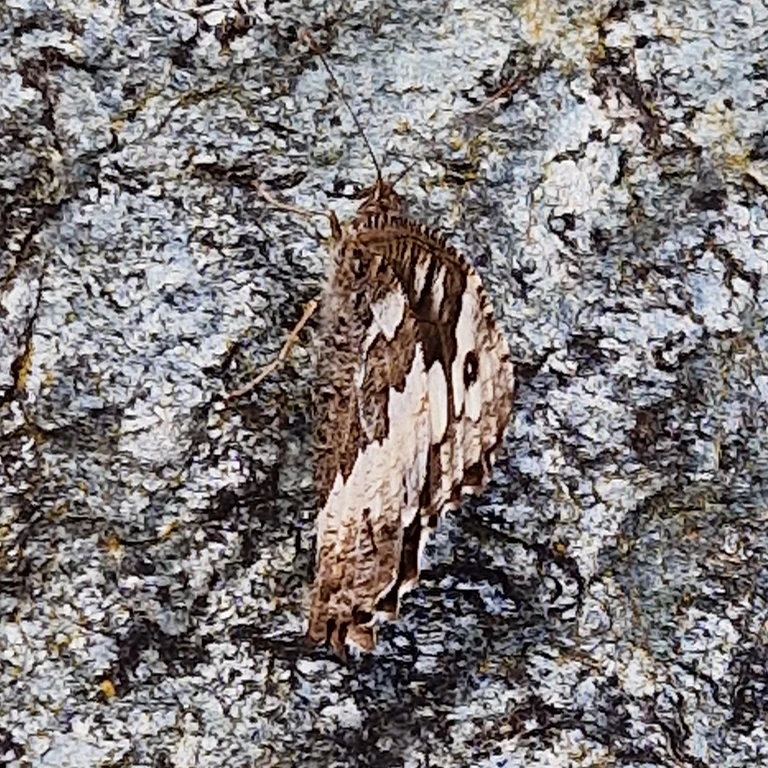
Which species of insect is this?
Brintesia circe
